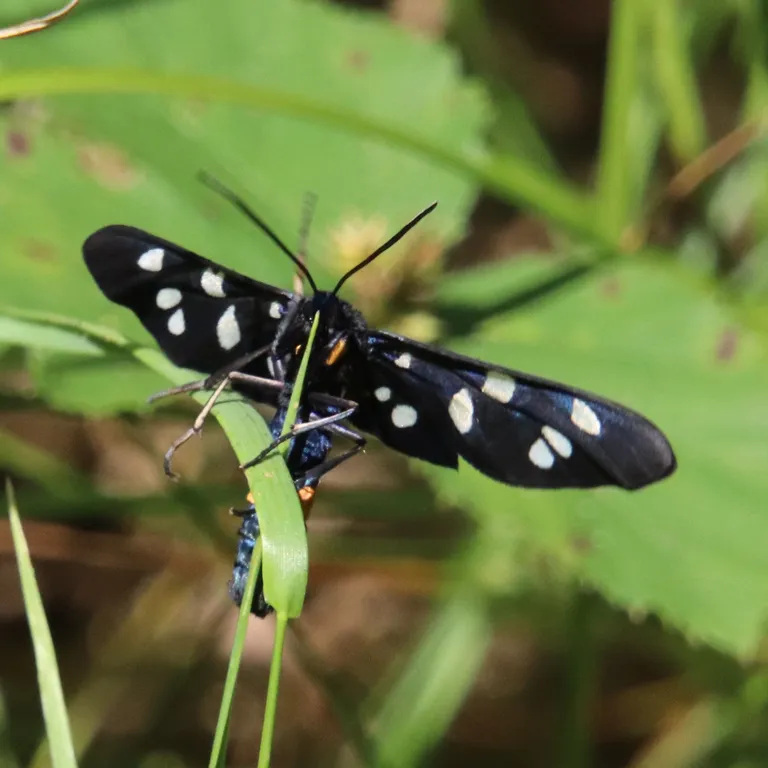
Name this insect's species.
Amata phegea
